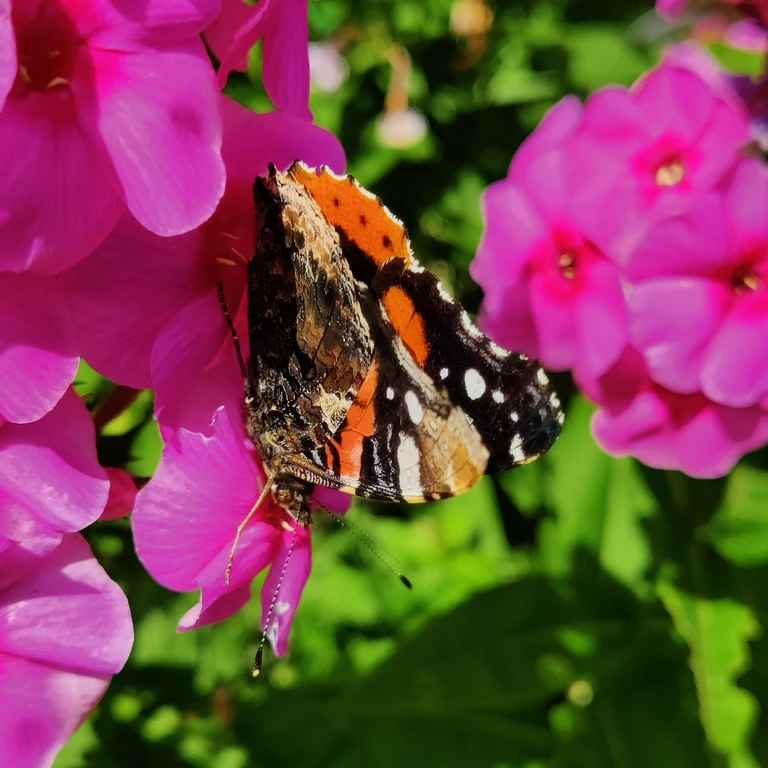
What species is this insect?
Vanessa atalanta
